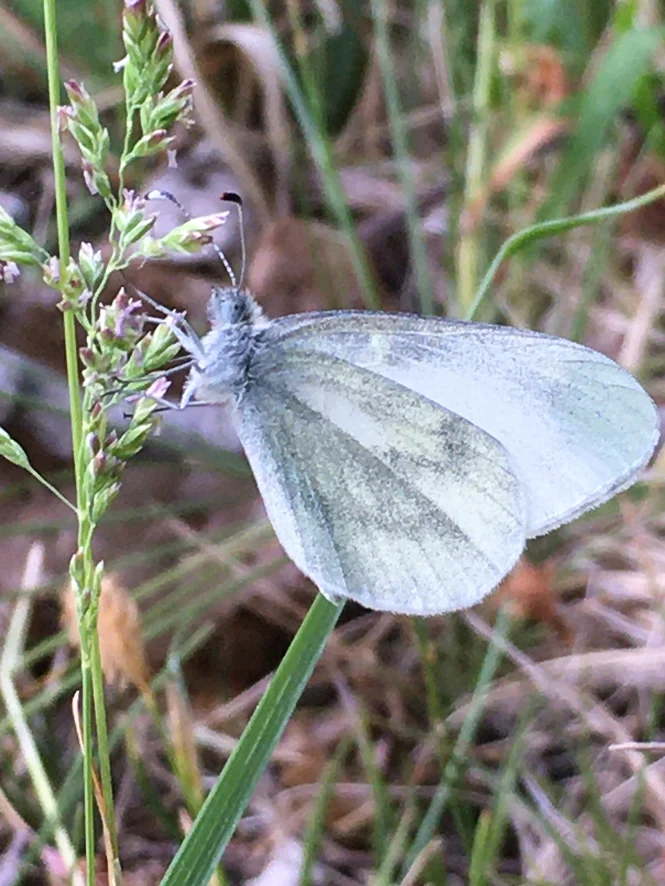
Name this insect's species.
Leptidea sinapis/juvernica
